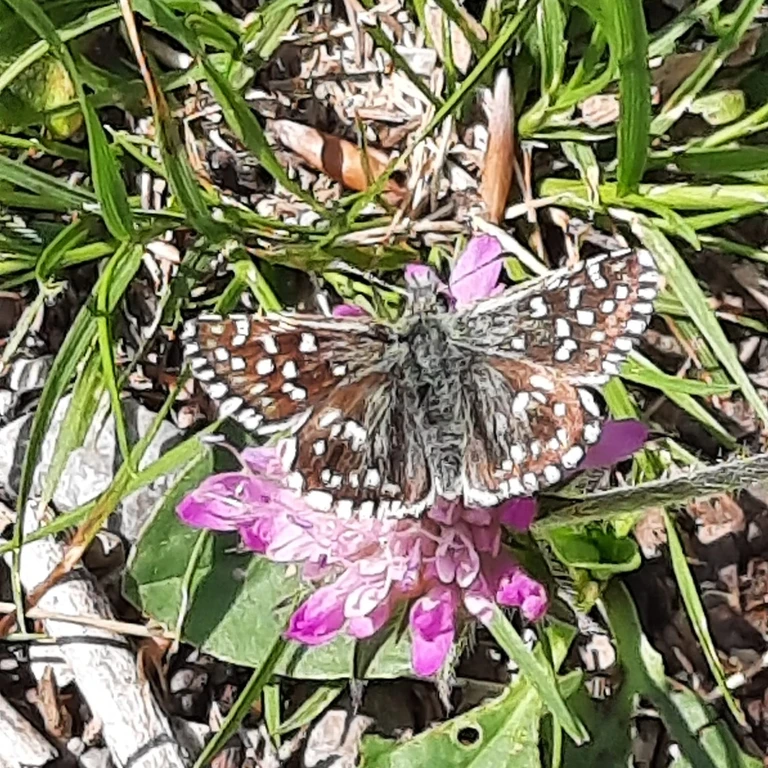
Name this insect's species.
Pyrgus malvae
